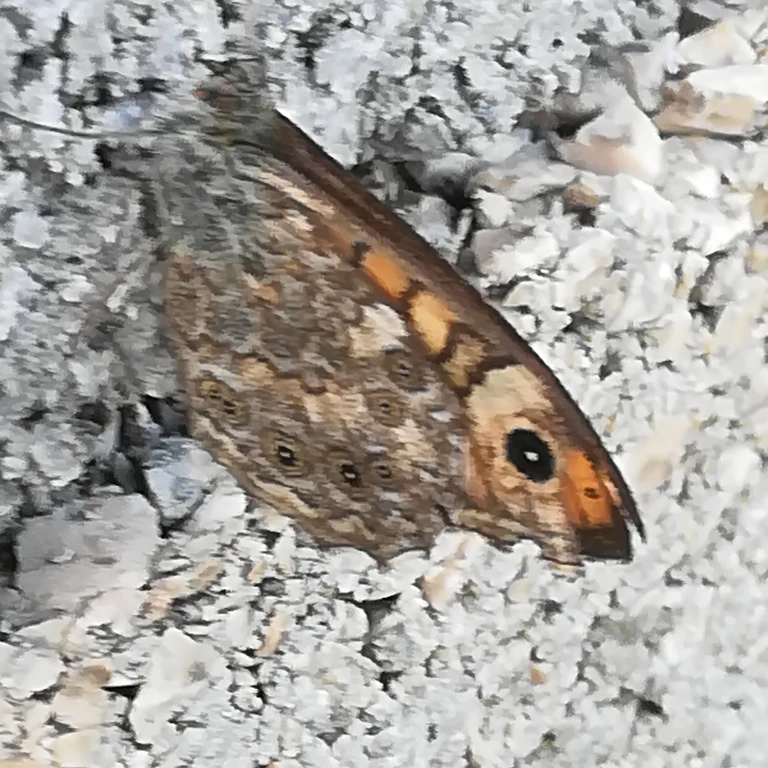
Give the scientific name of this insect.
Lasiommata megera (also Pararge megera)
